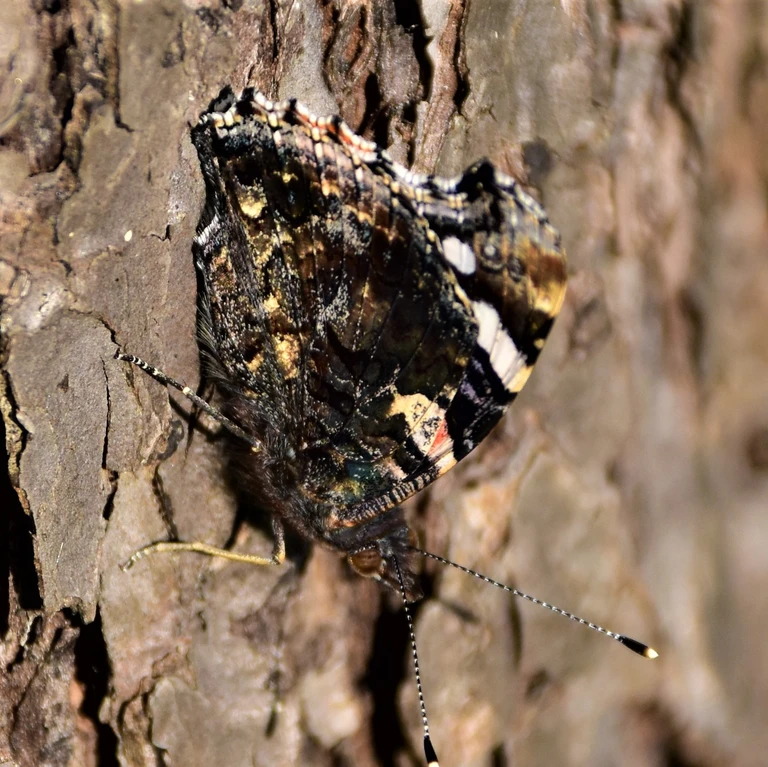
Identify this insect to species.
Vanessa atalanta
